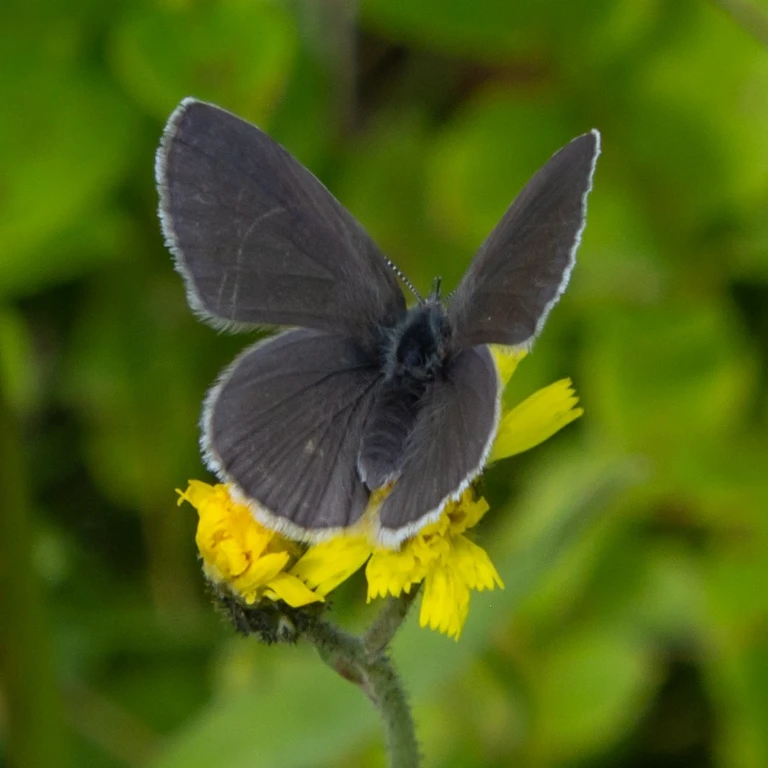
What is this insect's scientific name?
Cupido minimus
